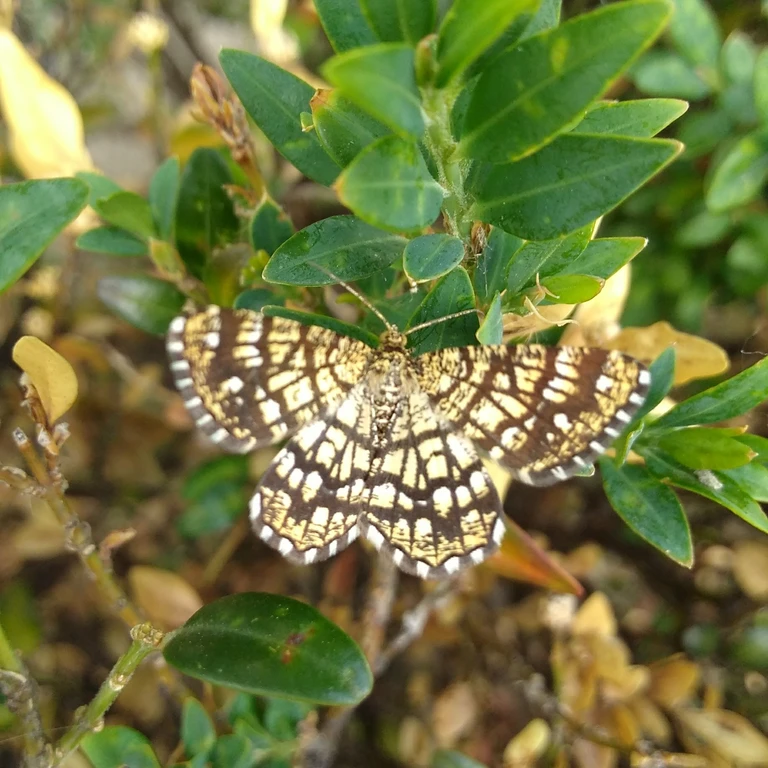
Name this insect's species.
Chiasmia clathrata
